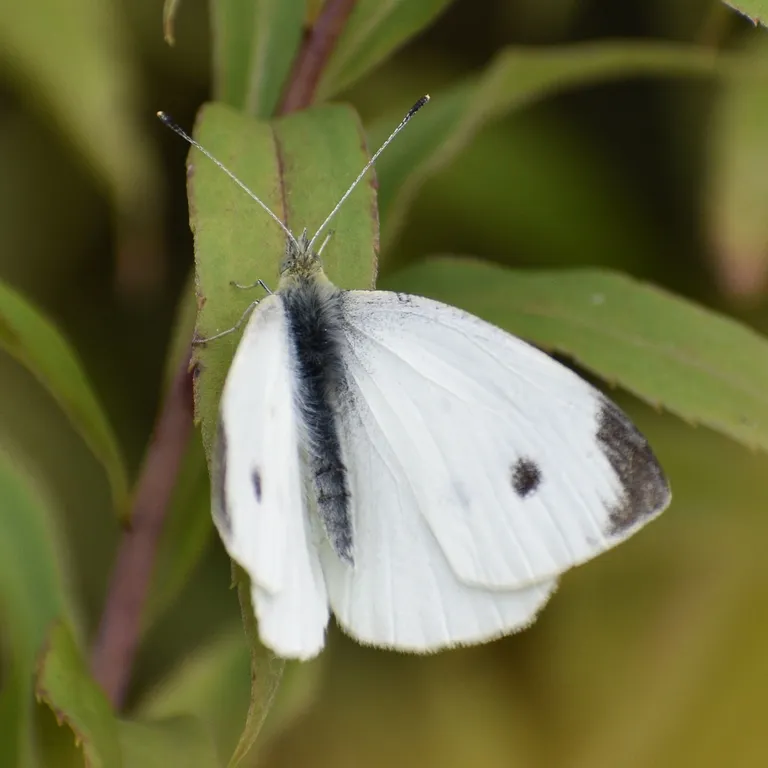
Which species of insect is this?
Pieris rapae
